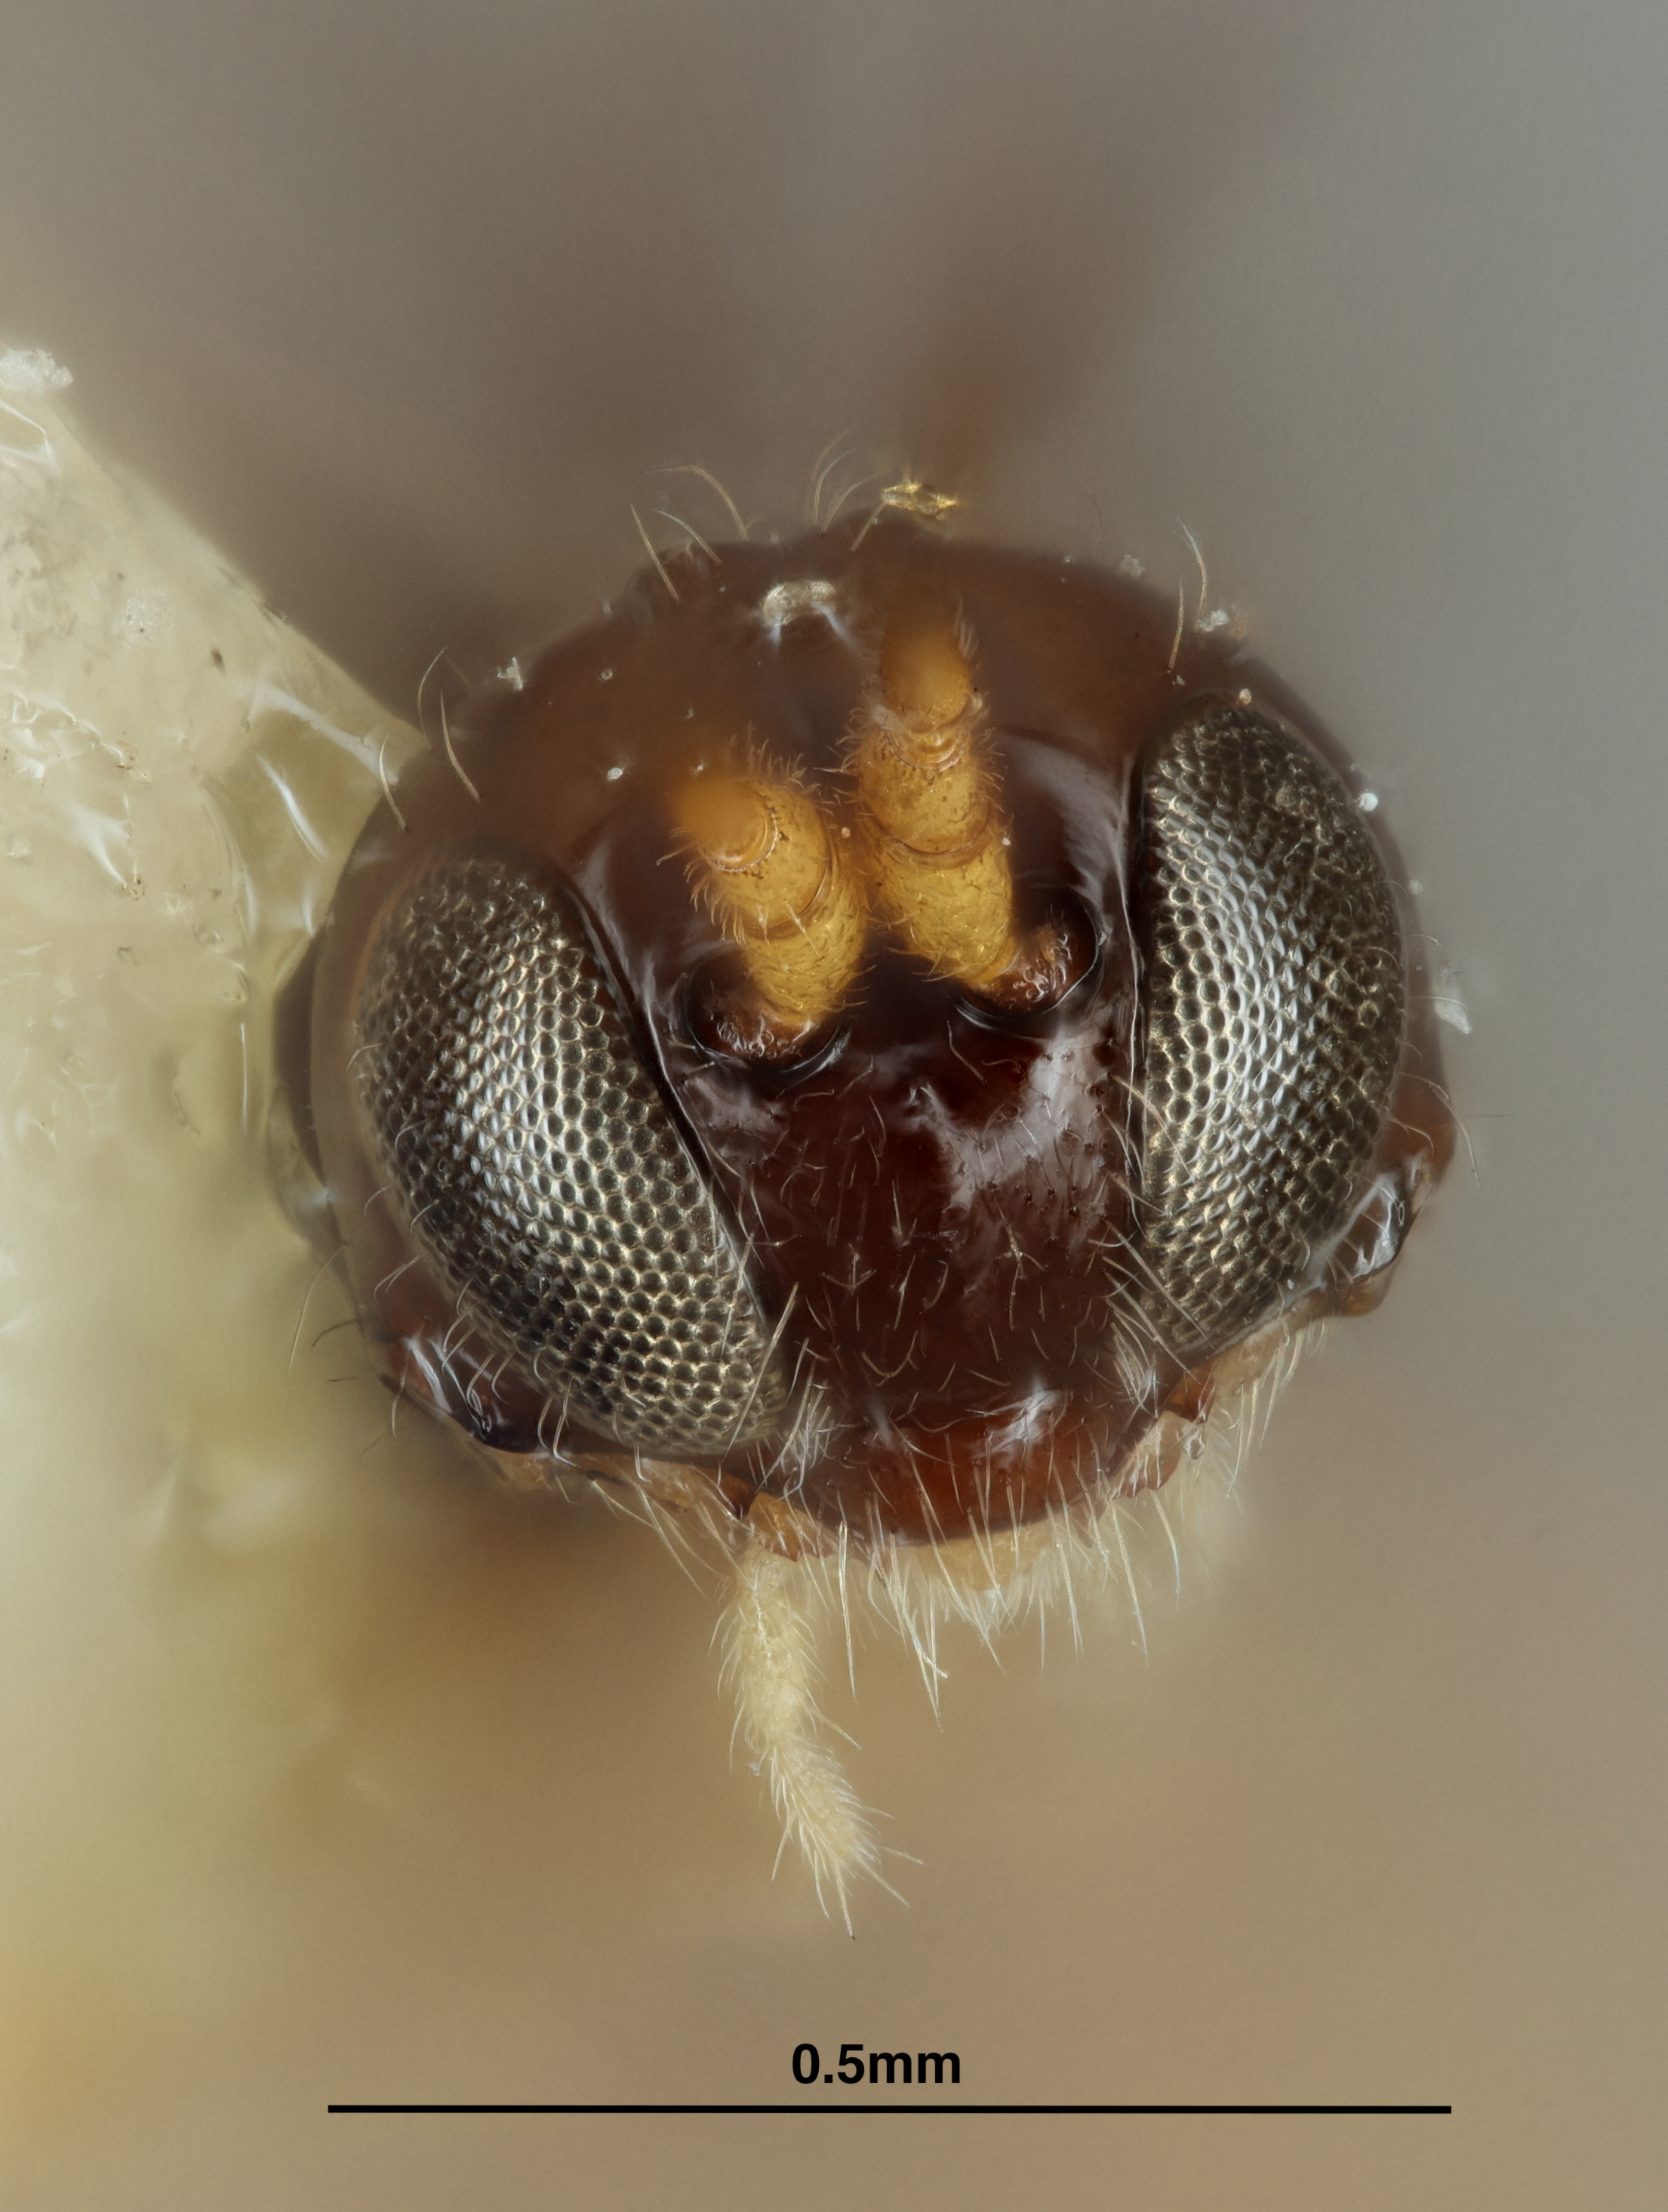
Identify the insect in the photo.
Chaenusa woolleyi
